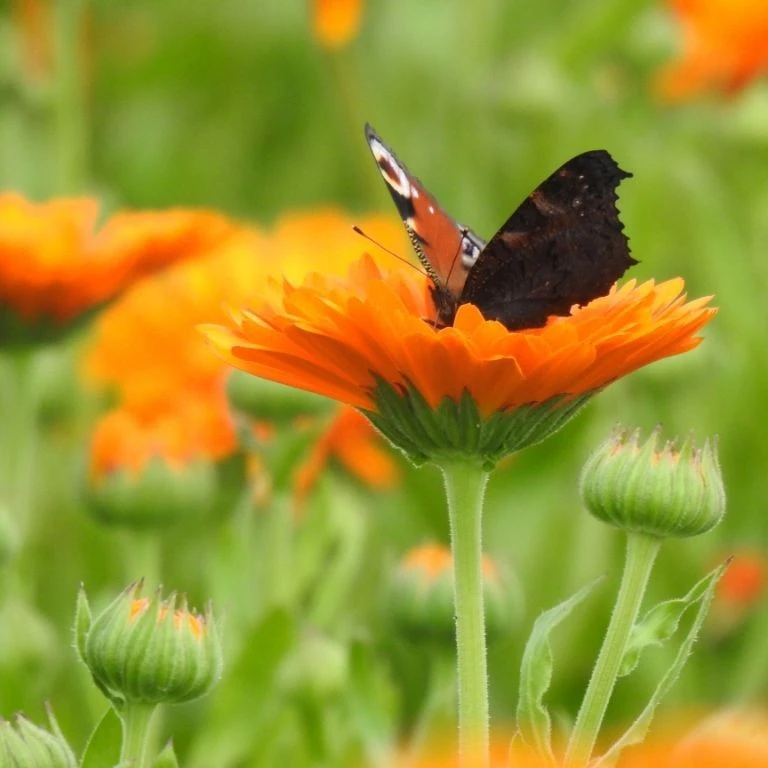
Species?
Aglais io
